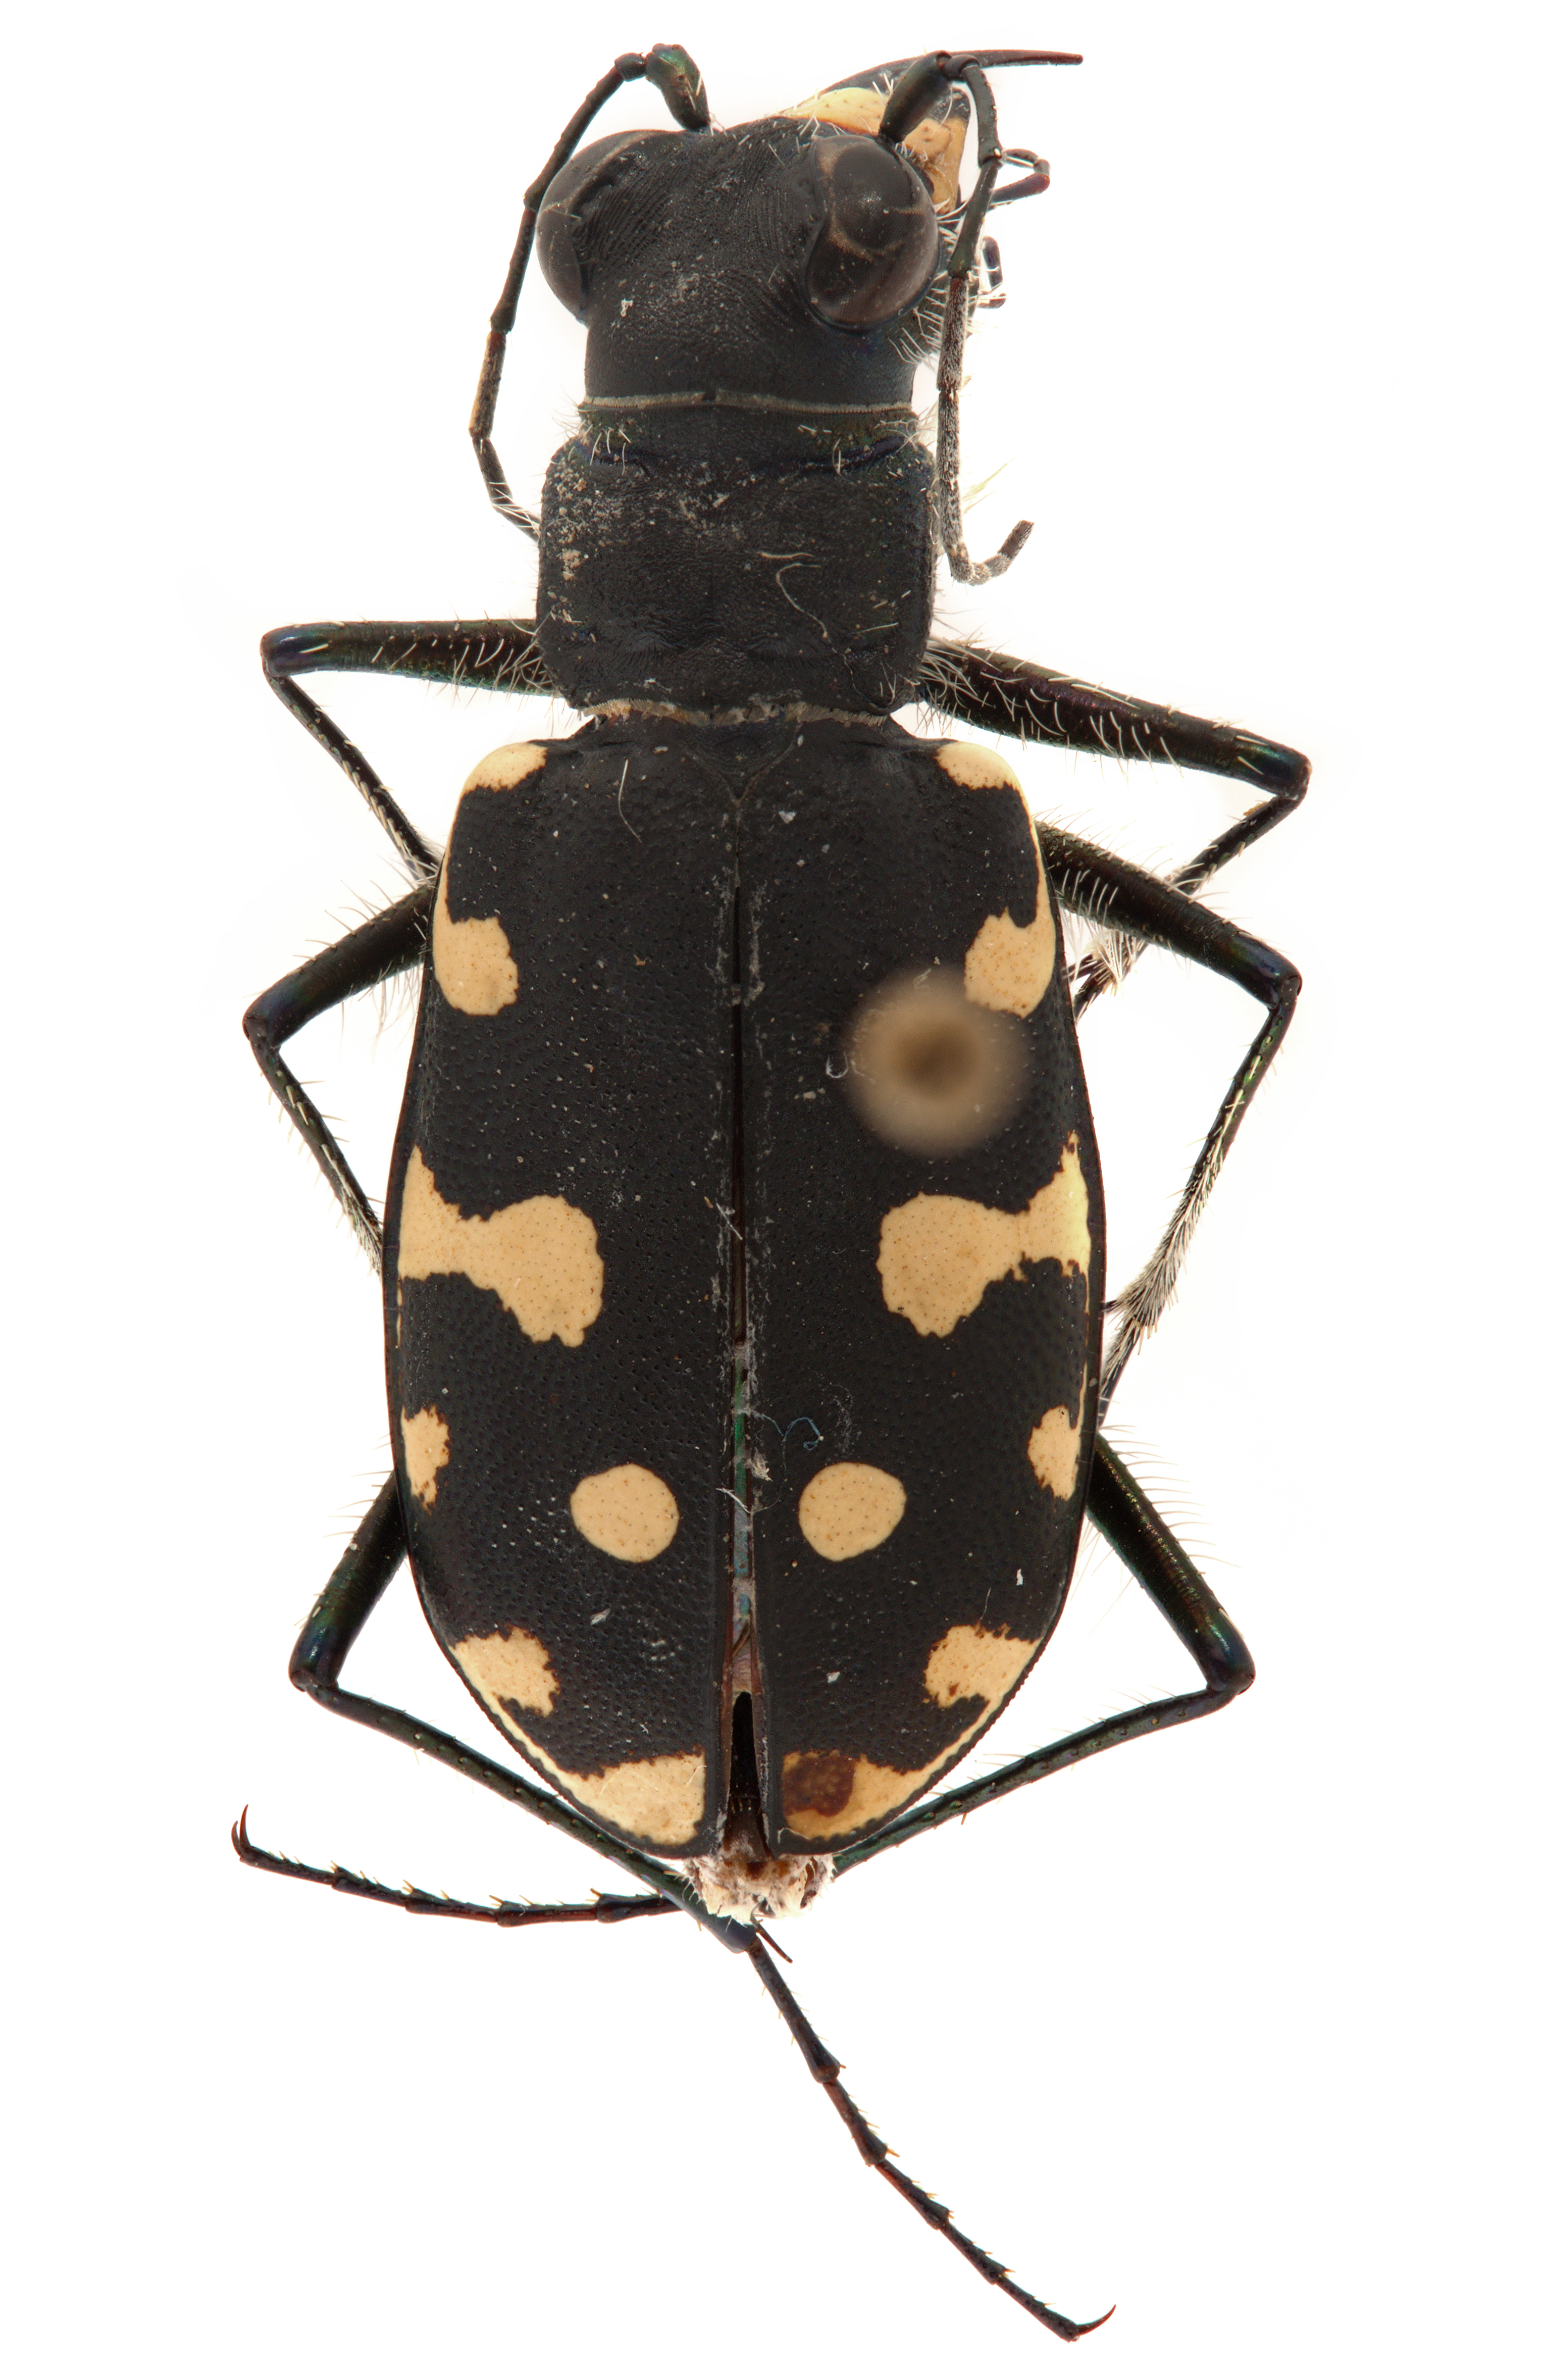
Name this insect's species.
Calomera lunulata (also Lophyridia lunulata)
